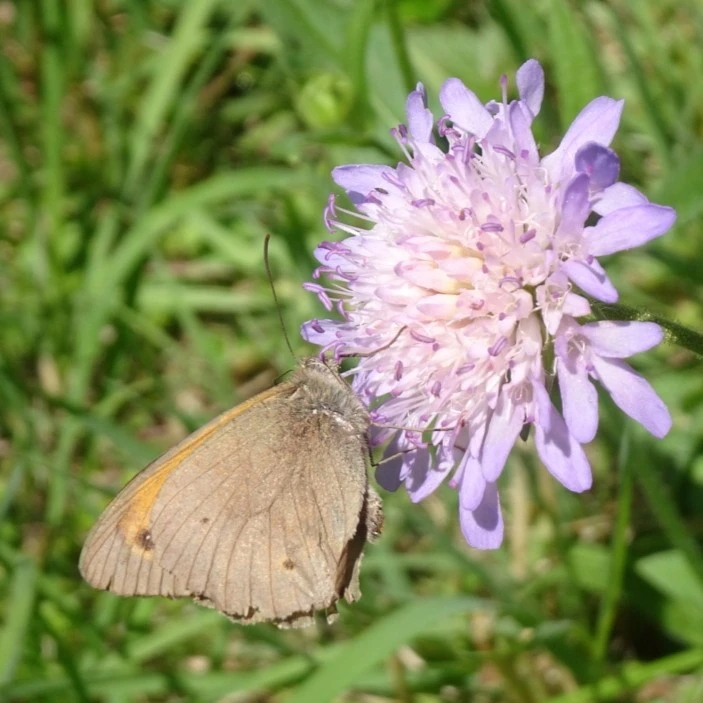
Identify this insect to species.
Maniola jurtina
